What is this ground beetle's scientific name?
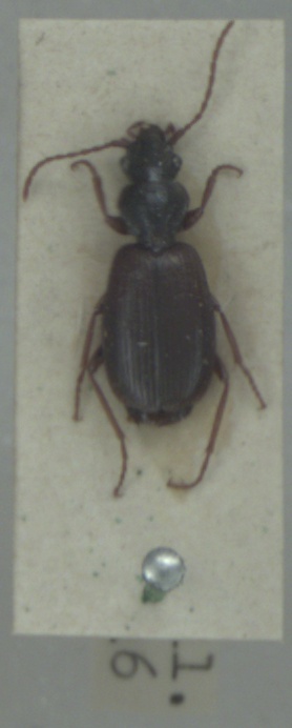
Cymindis vaporariorum
